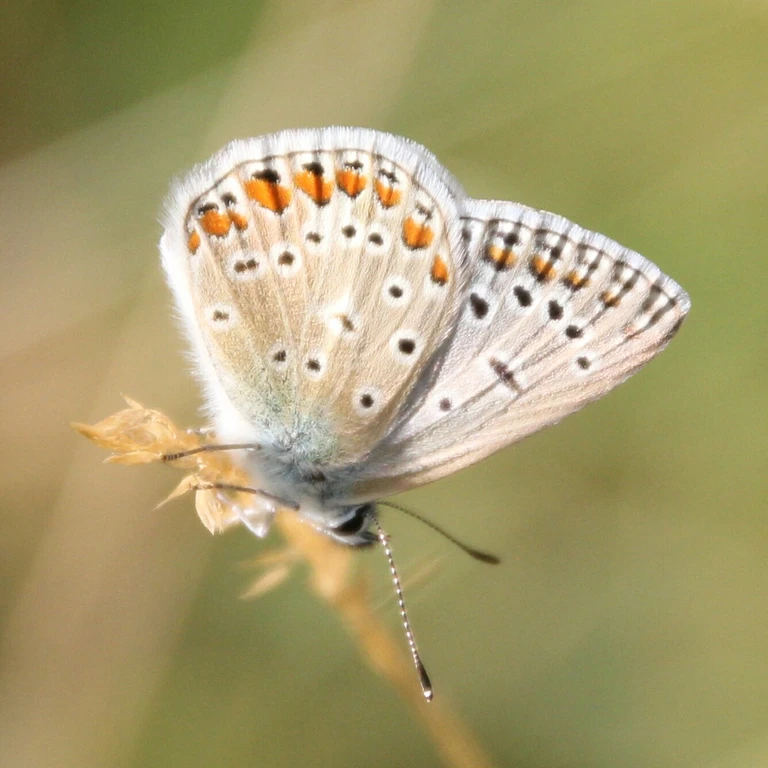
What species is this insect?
Polyommatus icarus
